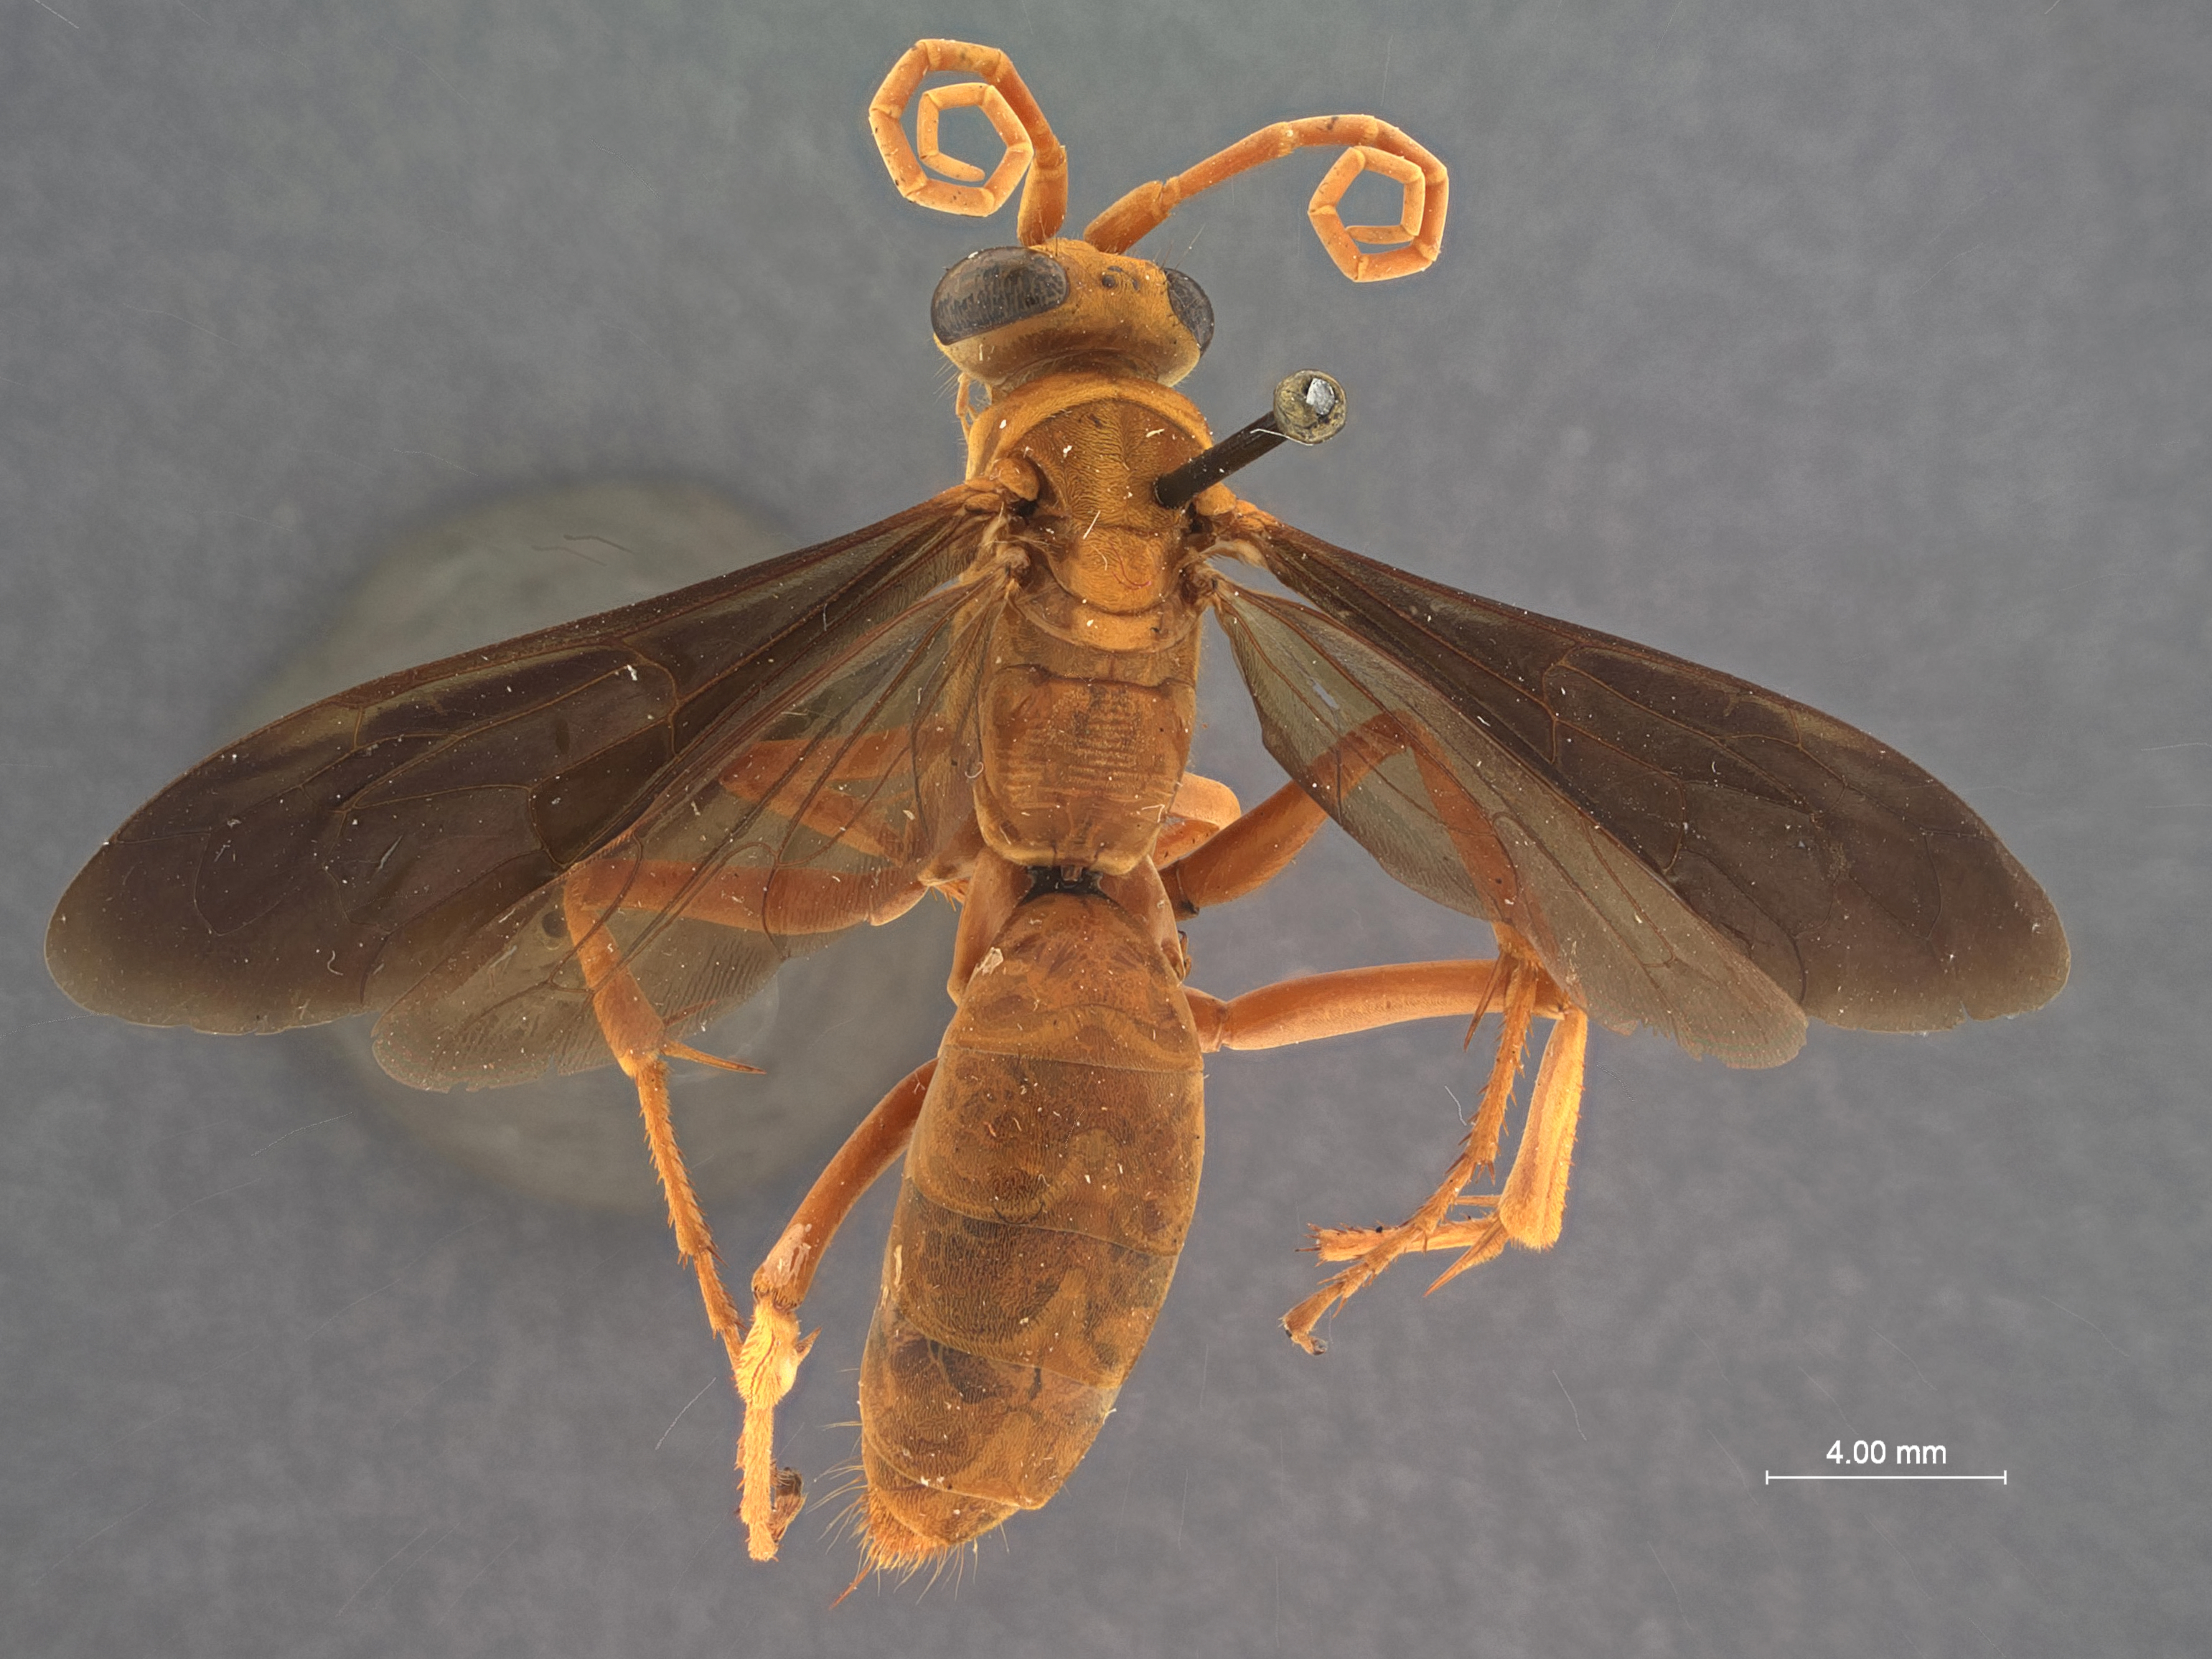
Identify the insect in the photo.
Hemipepsis dubitans
